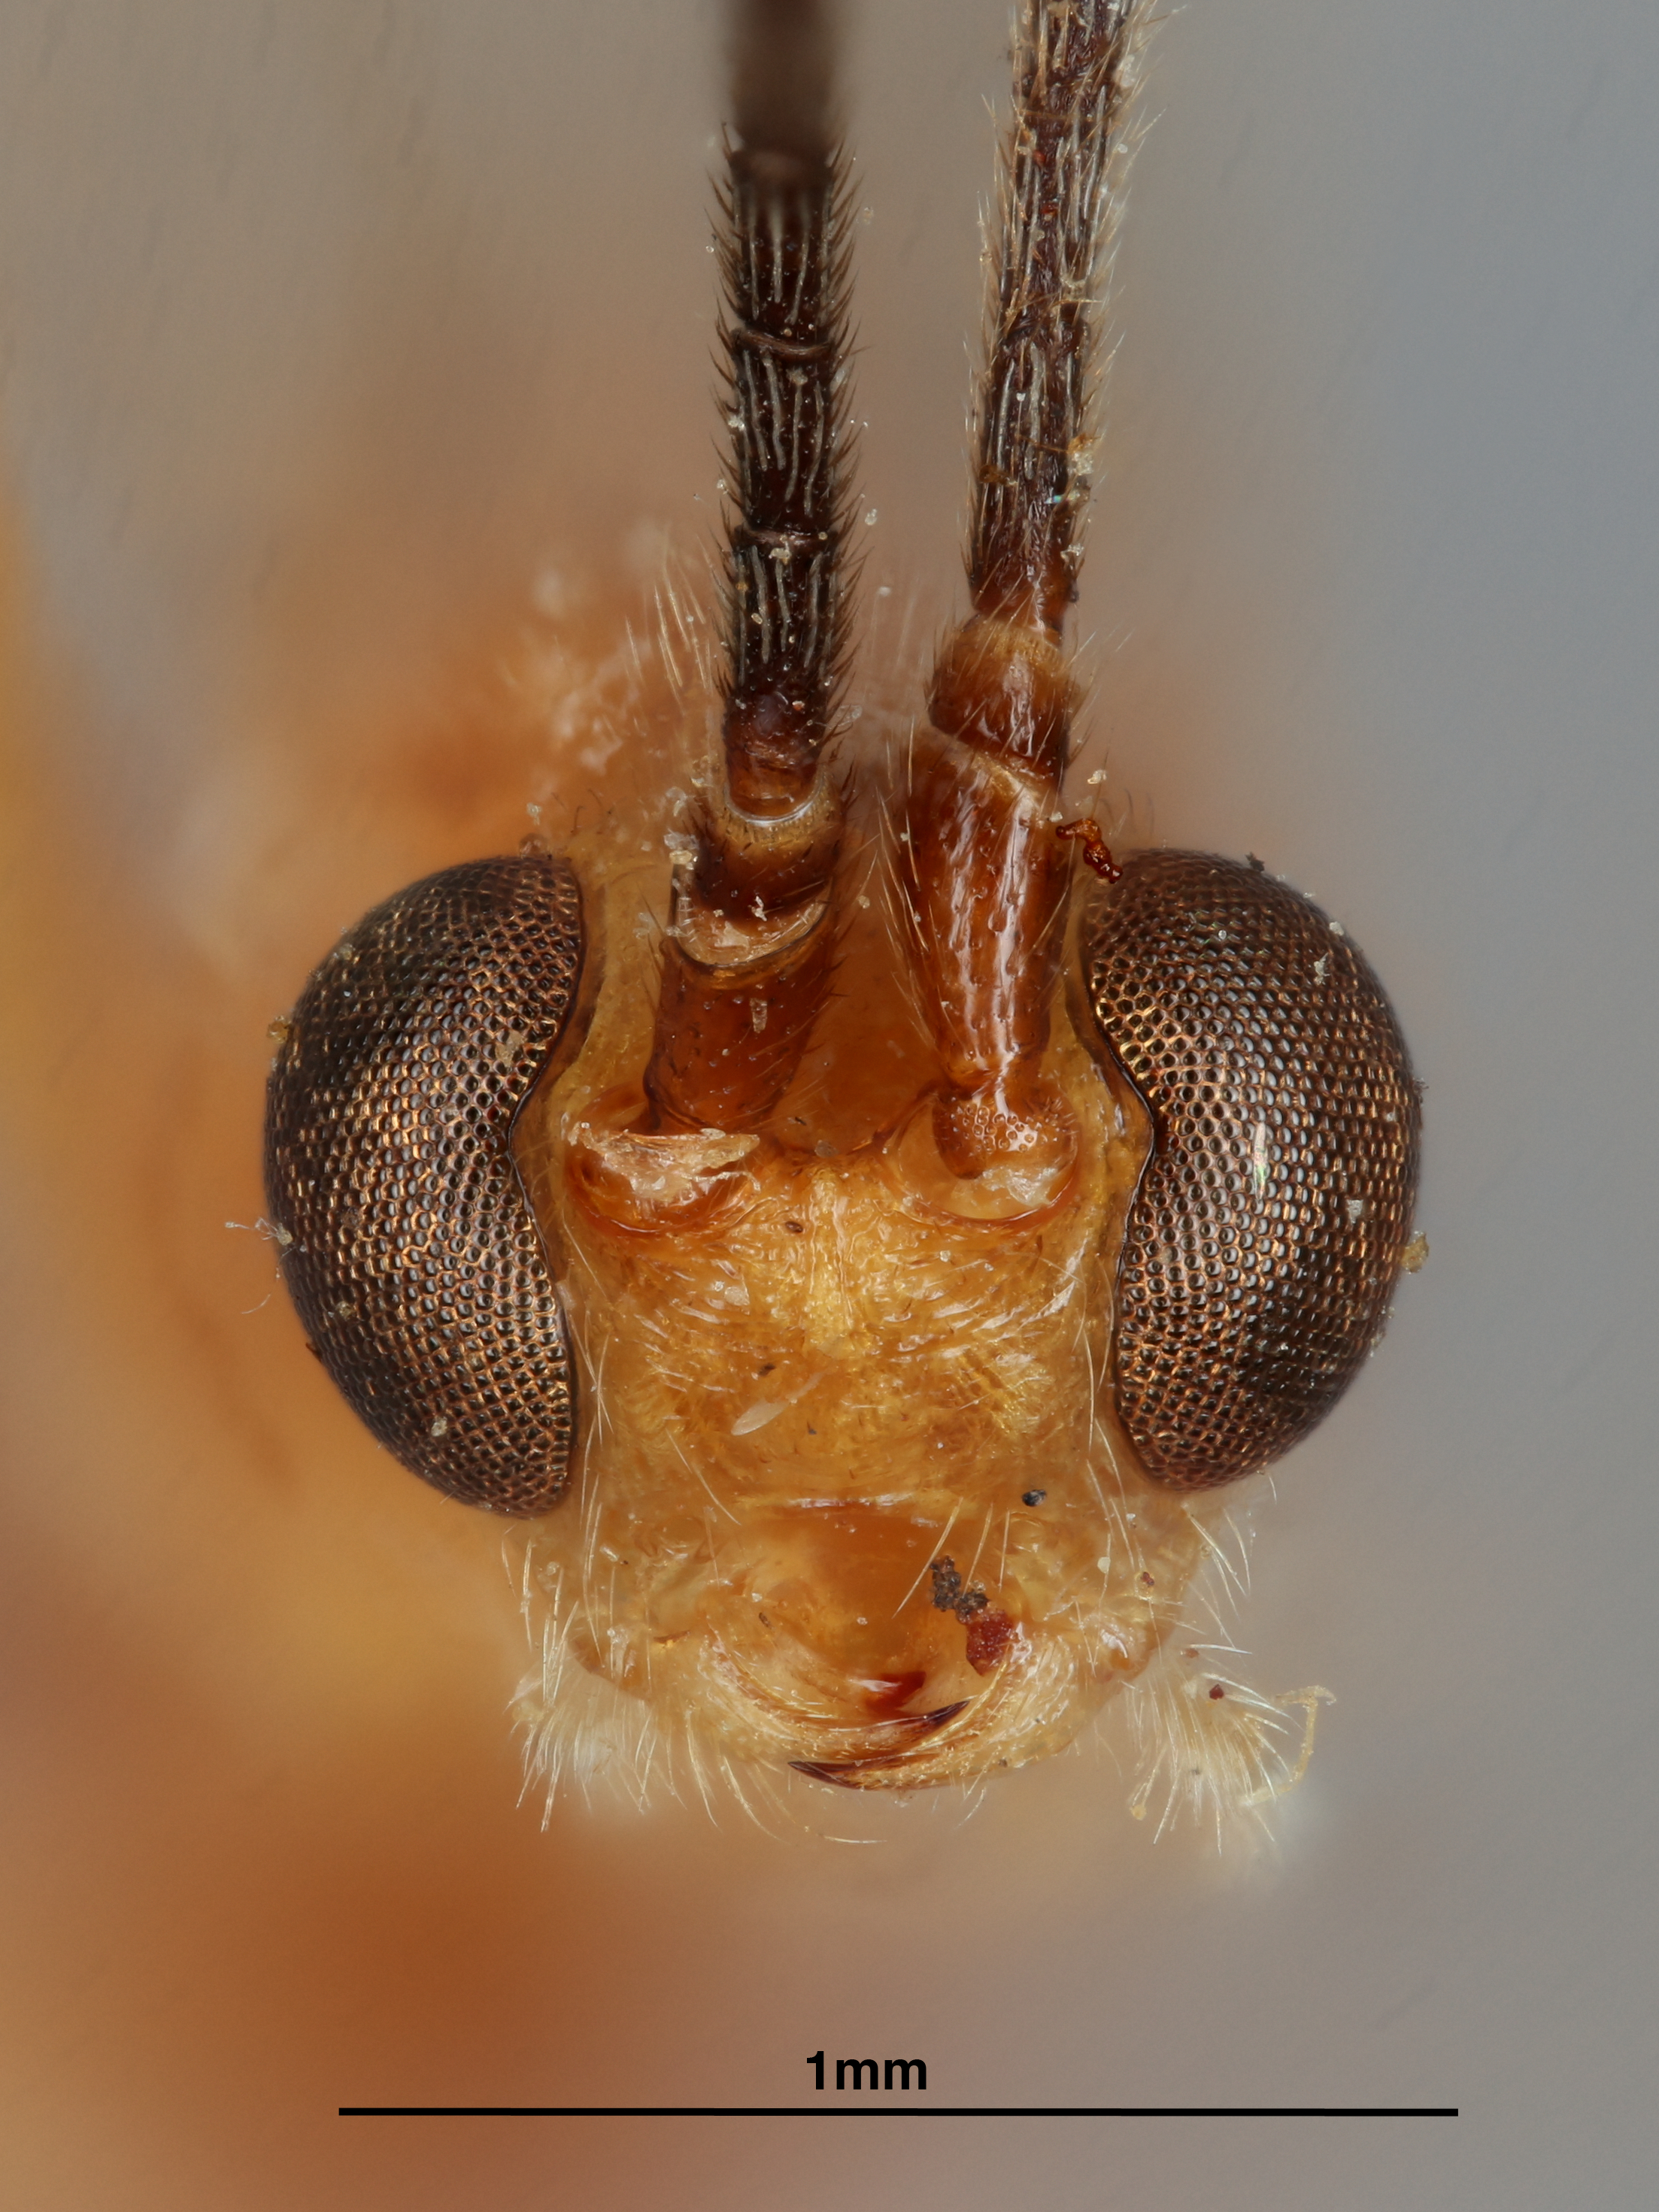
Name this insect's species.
Trigonophatnus nigricornis
